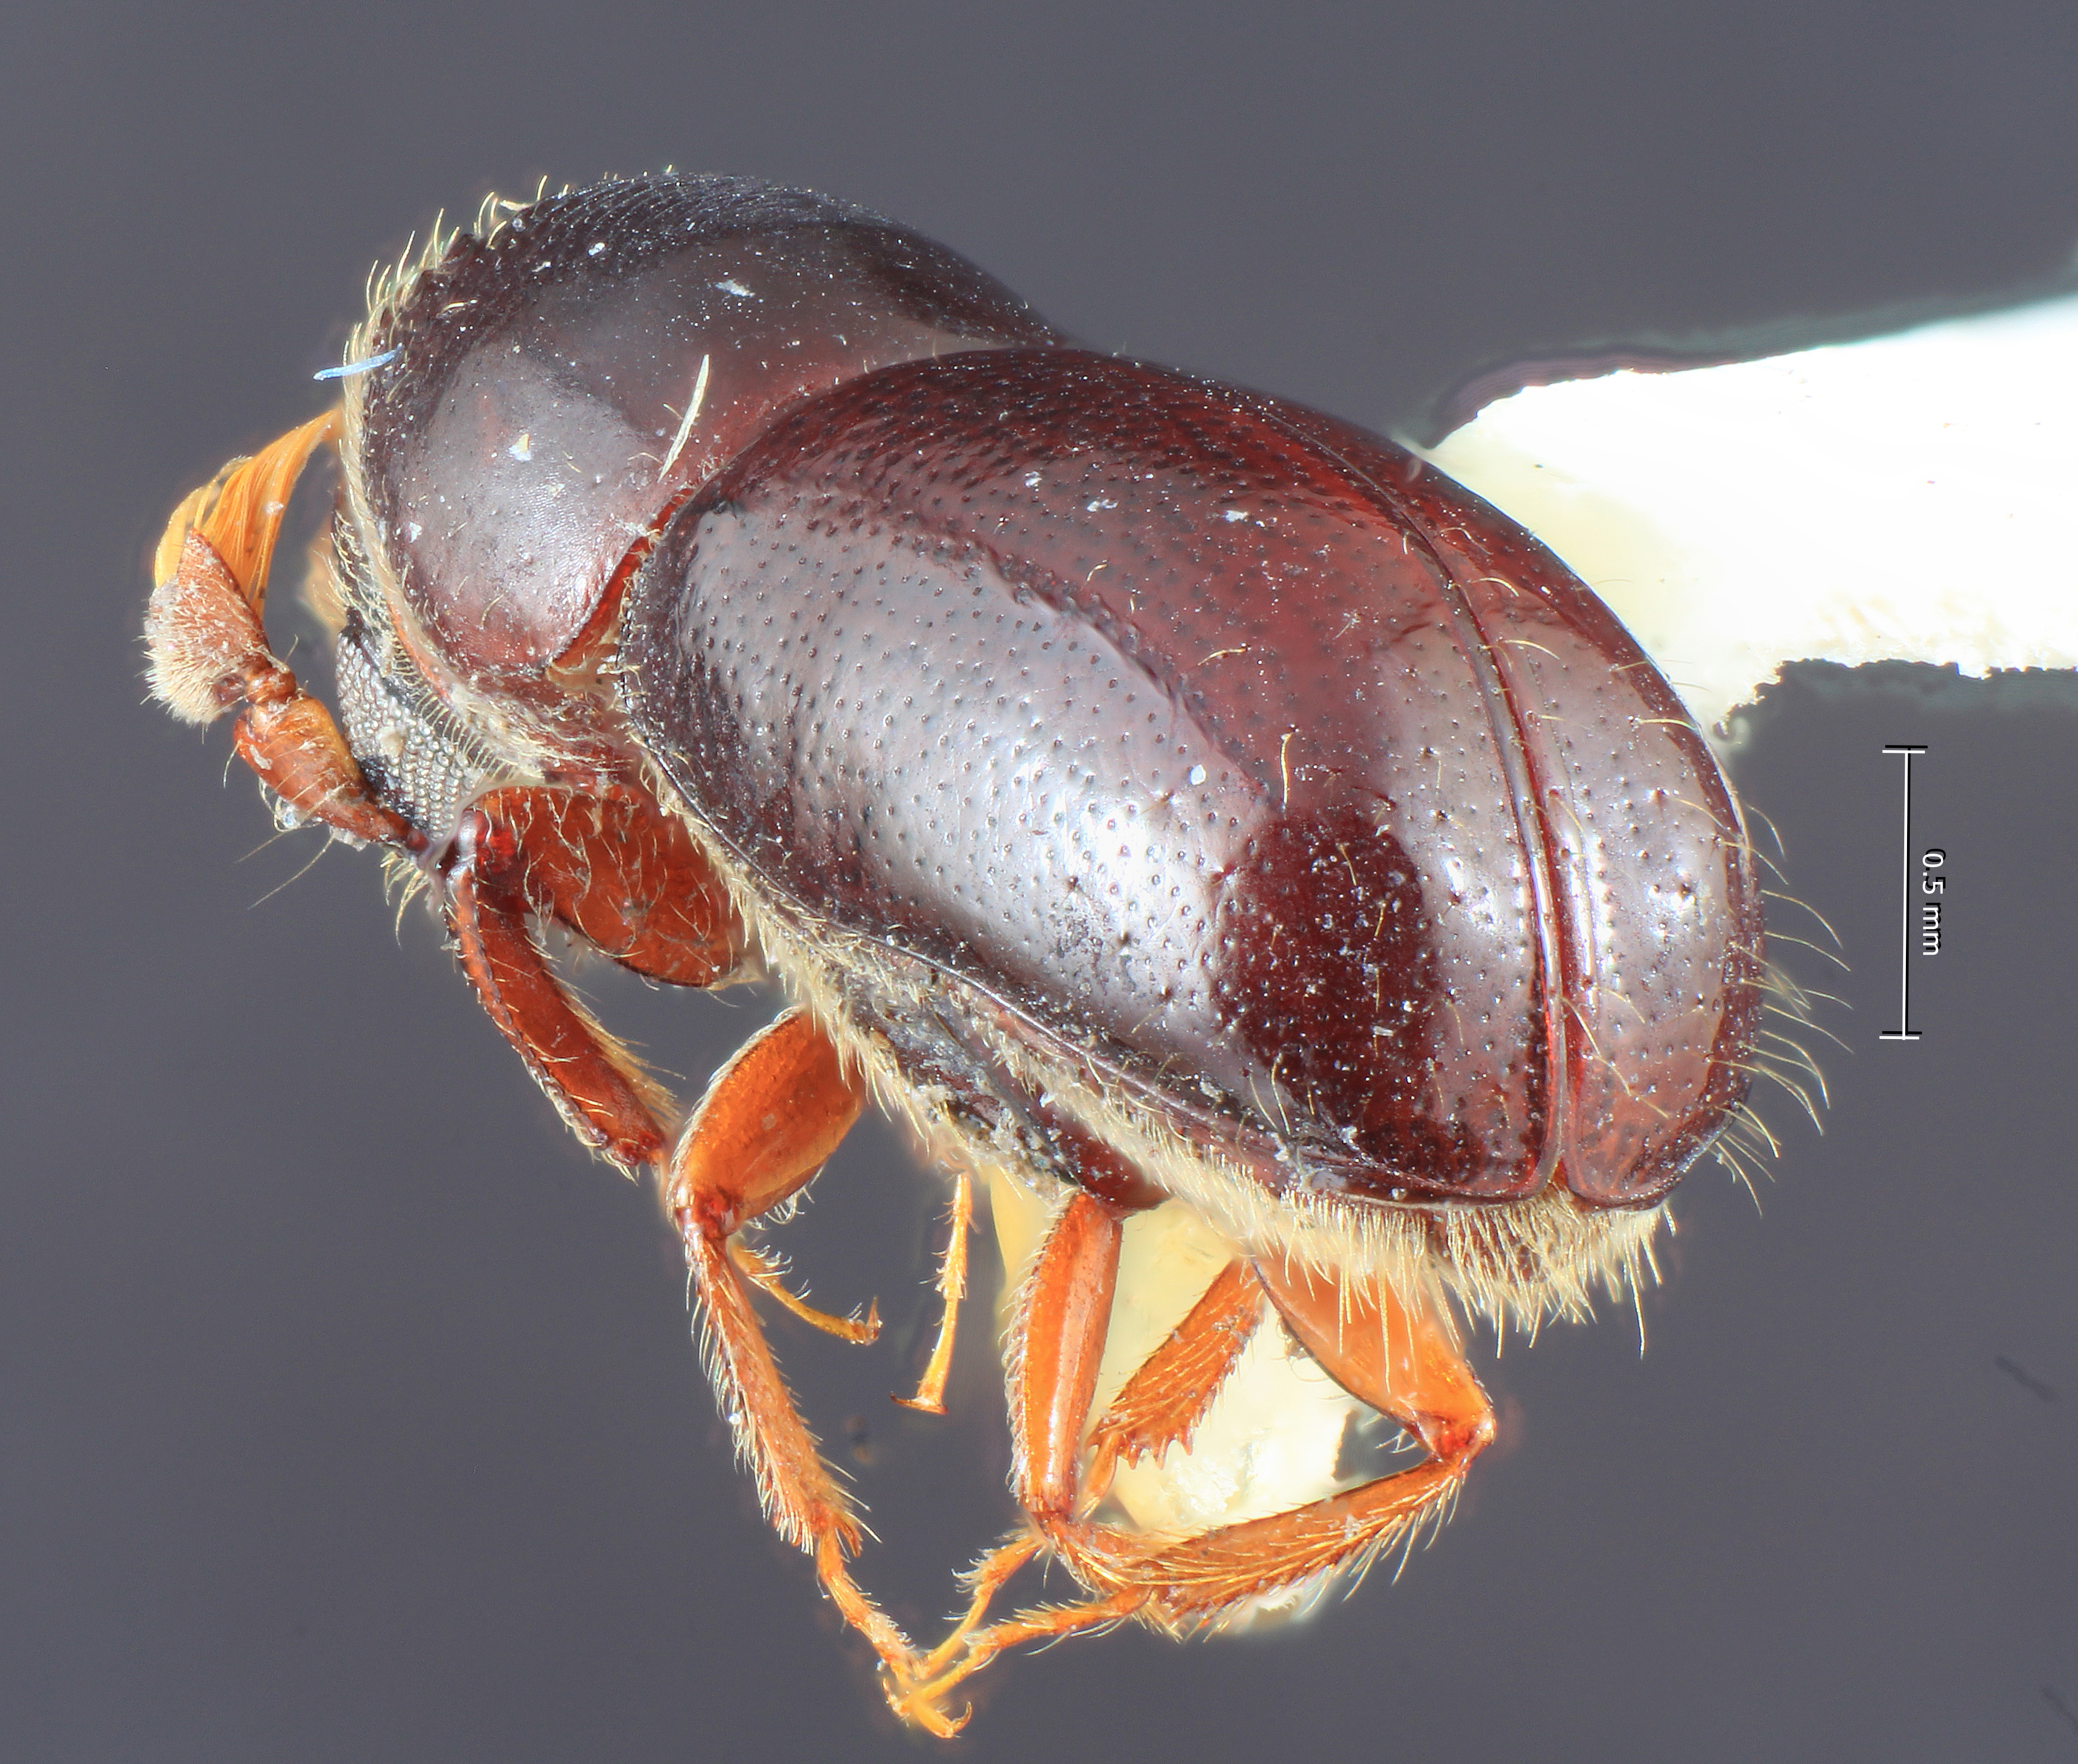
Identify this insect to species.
Corthylus comatus
